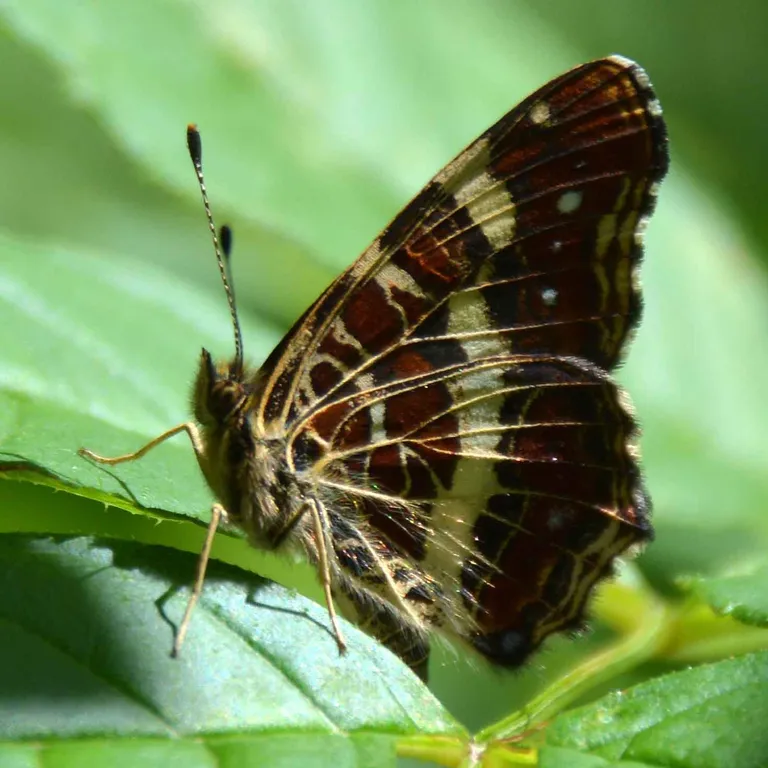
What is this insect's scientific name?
Araschnia levana
